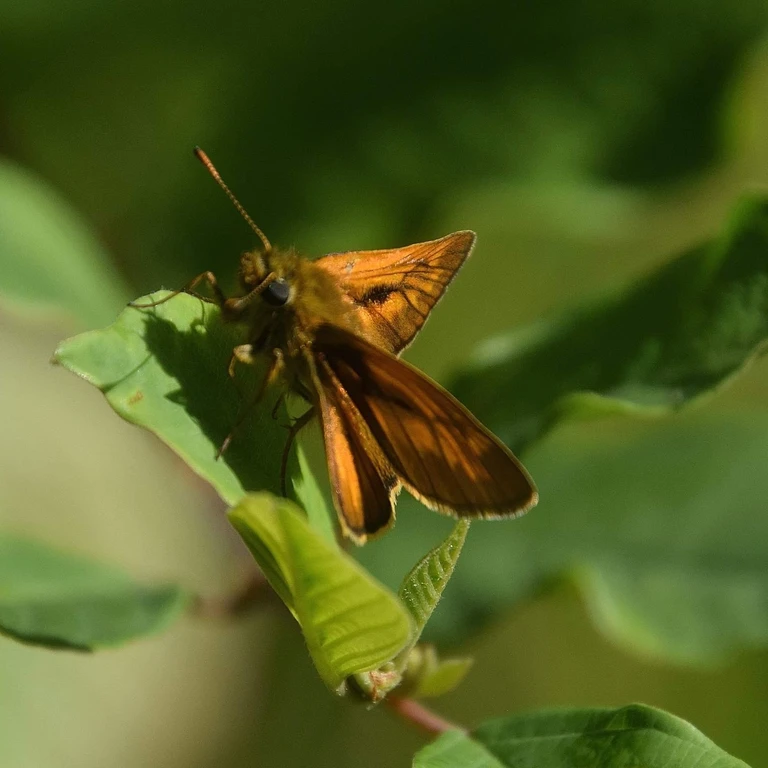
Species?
Ochlodes sylvanus (also Ochlodes venata)
